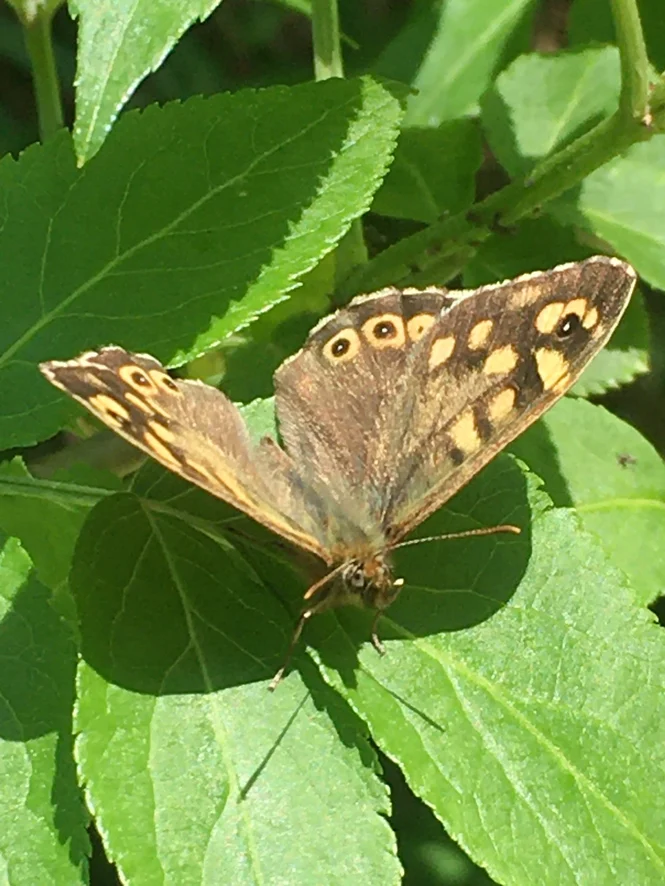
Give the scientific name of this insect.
Pararge aegeria
